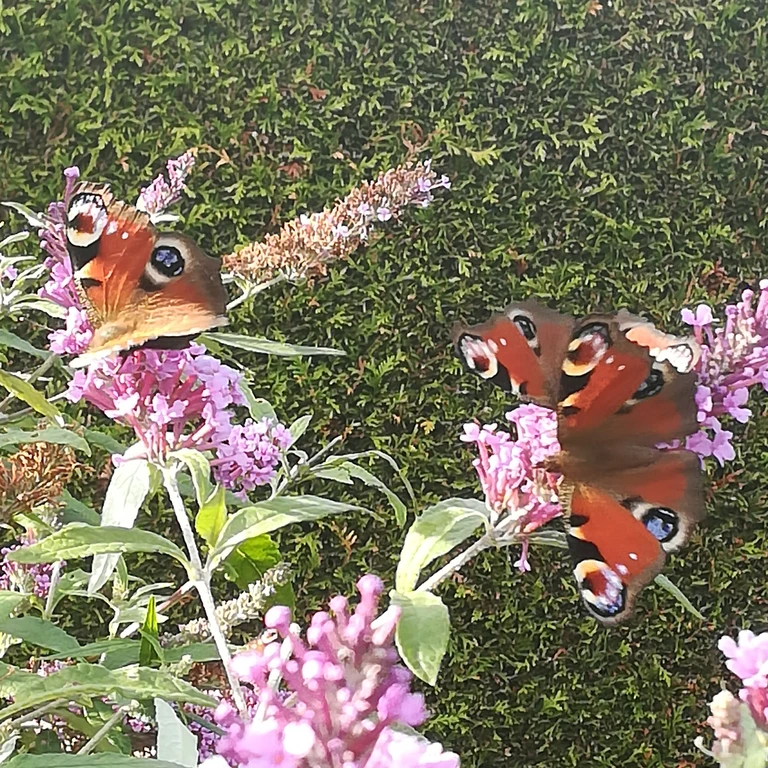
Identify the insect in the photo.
Aglais io
